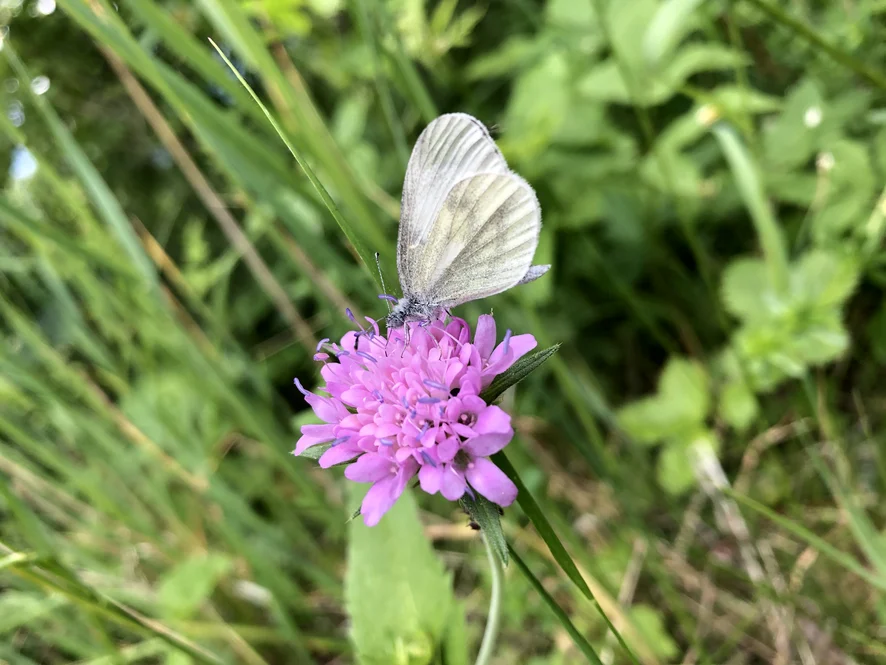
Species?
Leptidea sinapis/juvernica
